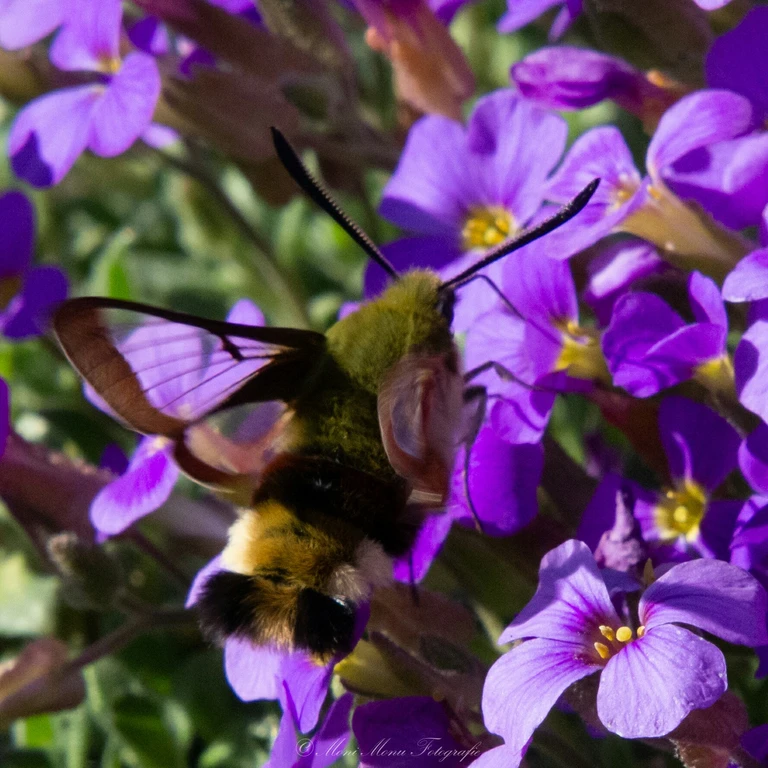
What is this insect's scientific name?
Hemaris fuciformis
